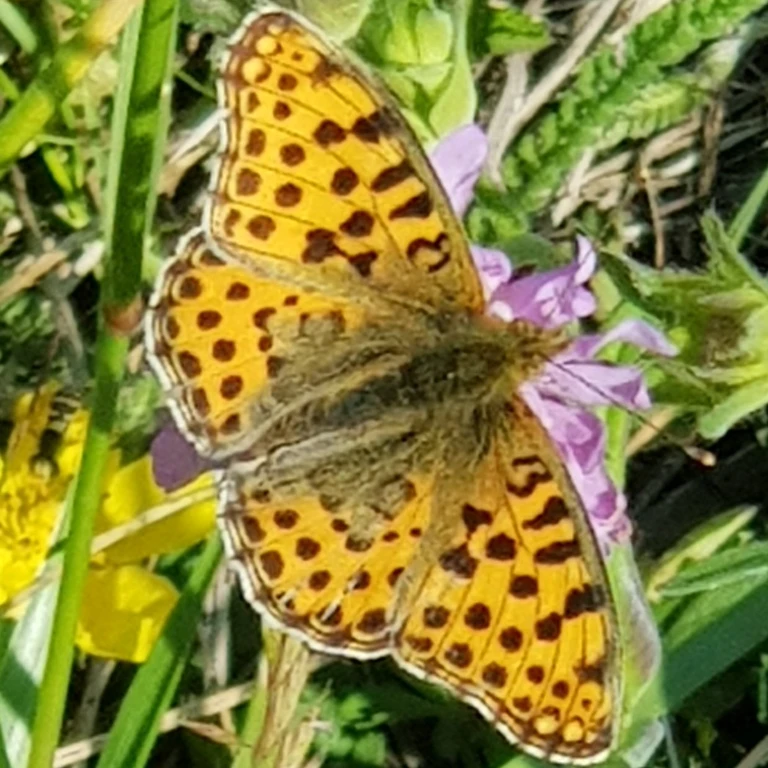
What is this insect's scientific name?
Issoria lathonia
